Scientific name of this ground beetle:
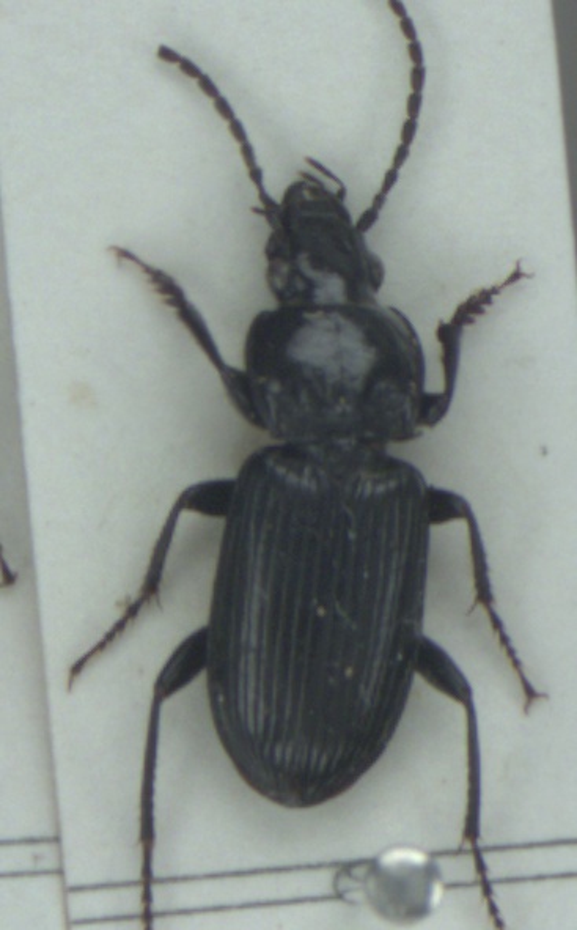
Pterostichus rhaeticus
